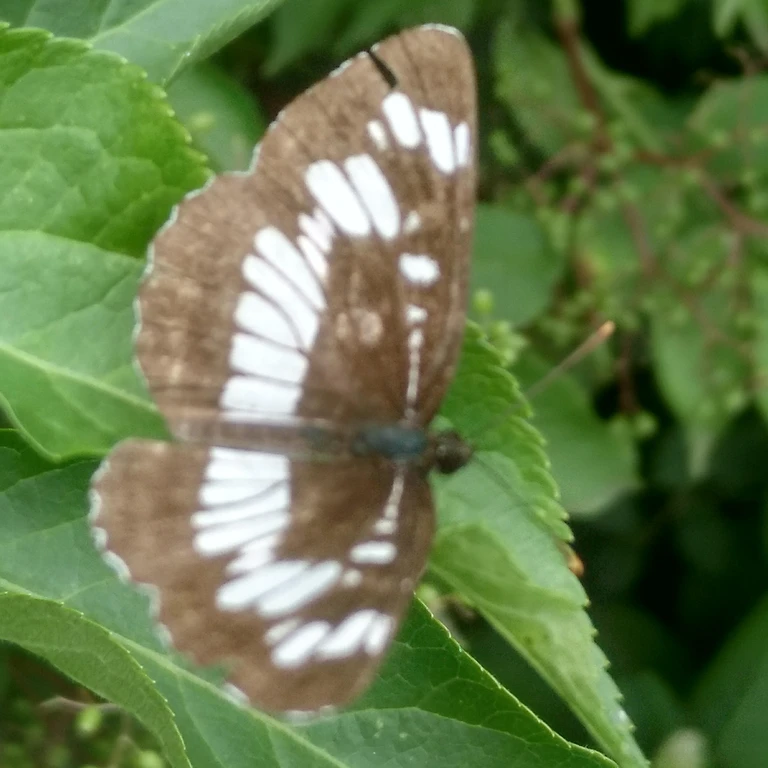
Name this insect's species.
Neptis rivularis
